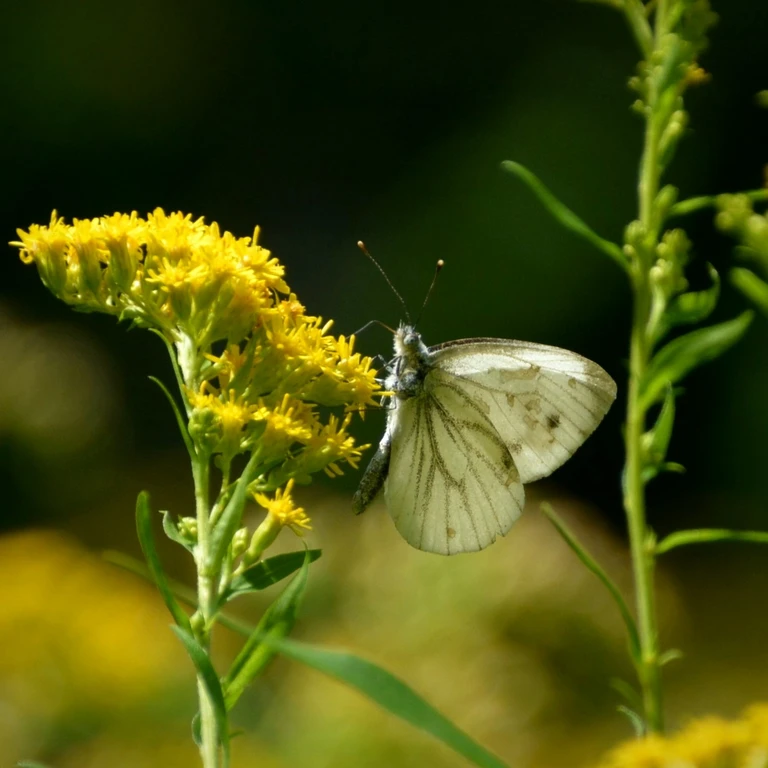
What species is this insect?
Pieris napi
